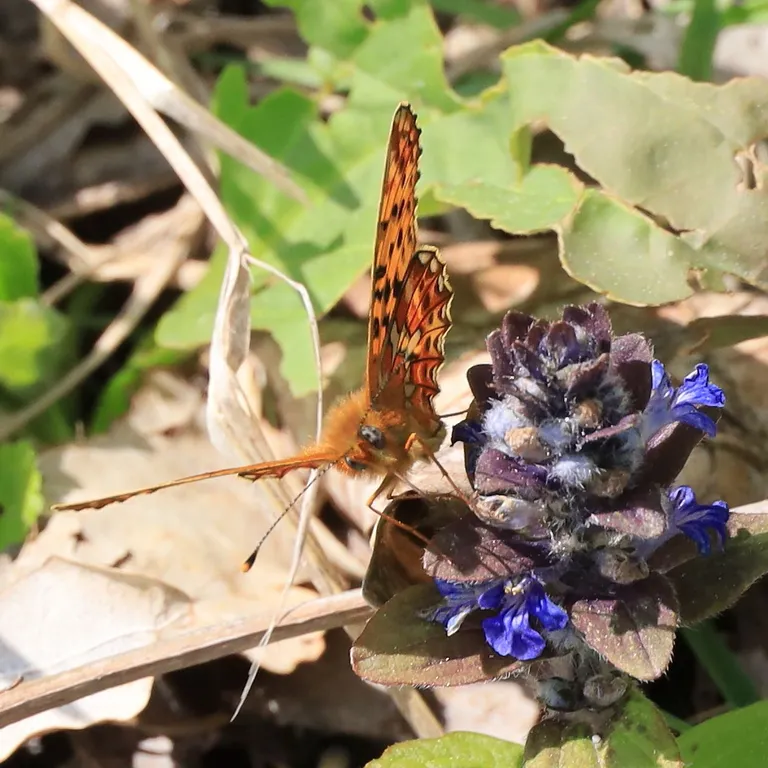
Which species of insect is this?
Boloria euphrosyne (also Clossiana euphrosyne)
